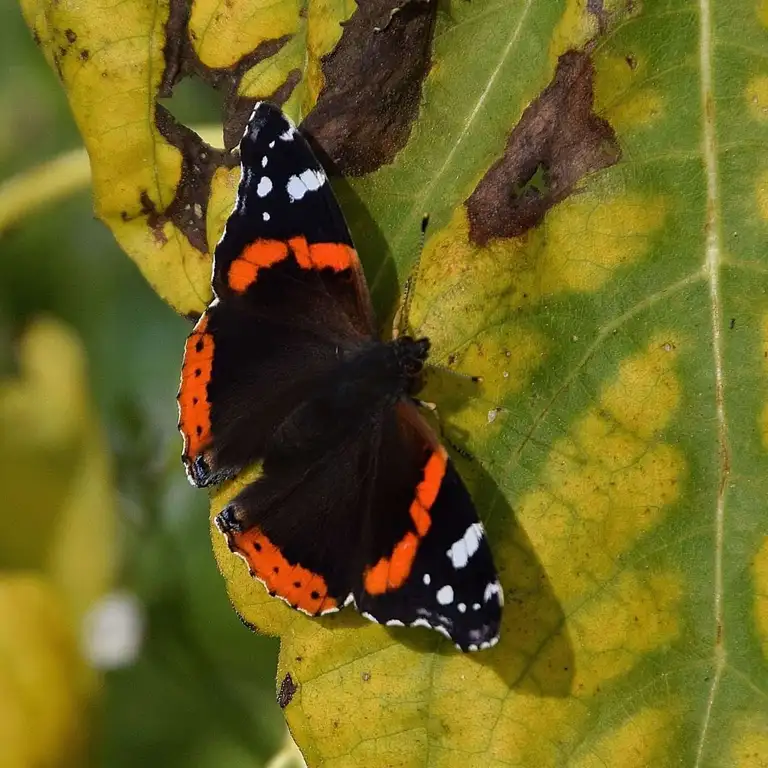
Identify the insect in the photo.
Vanessa atalanta
